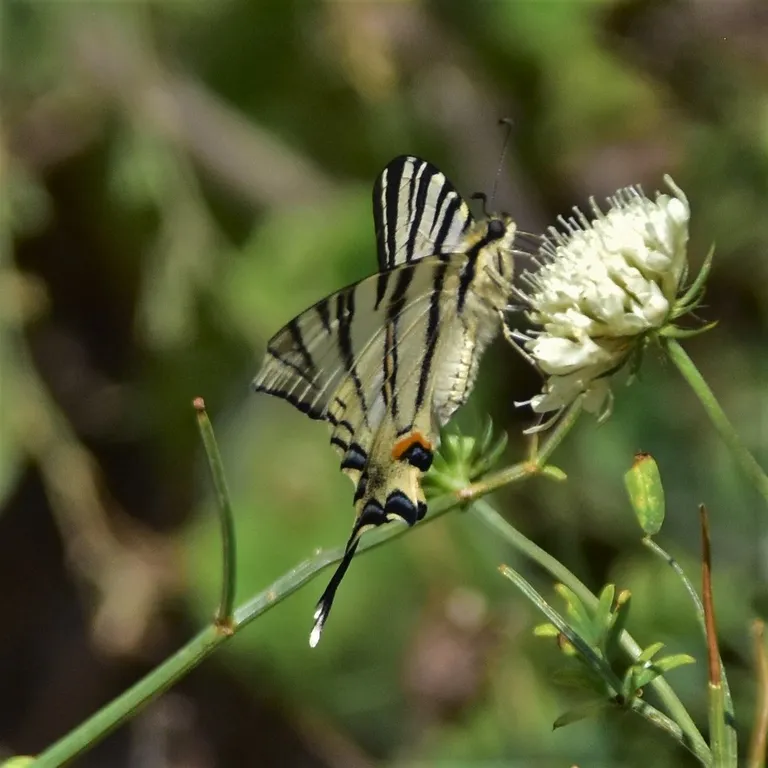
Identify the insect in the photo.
Iphiclides podalirius
